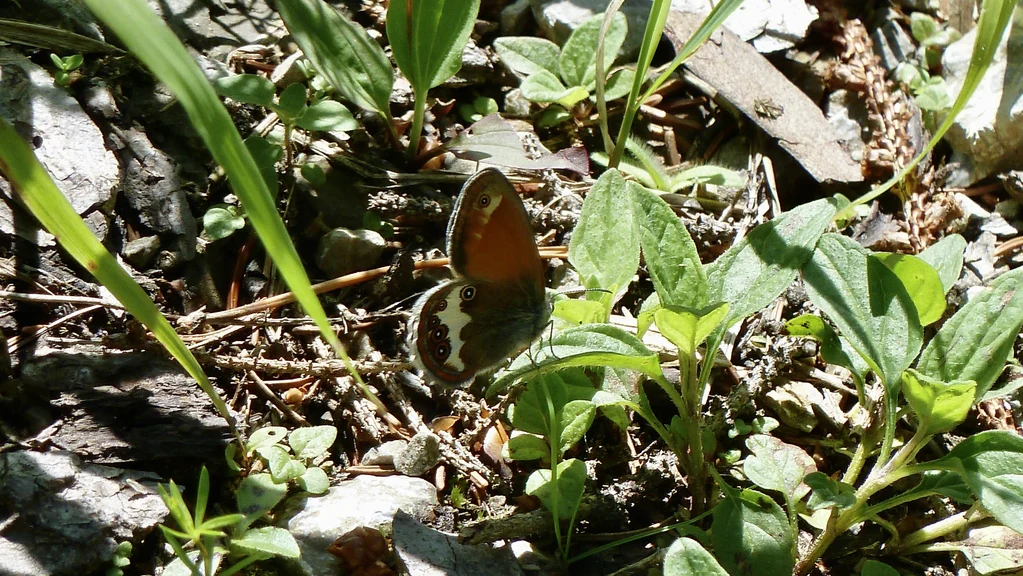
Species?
Coenonympha arcania
